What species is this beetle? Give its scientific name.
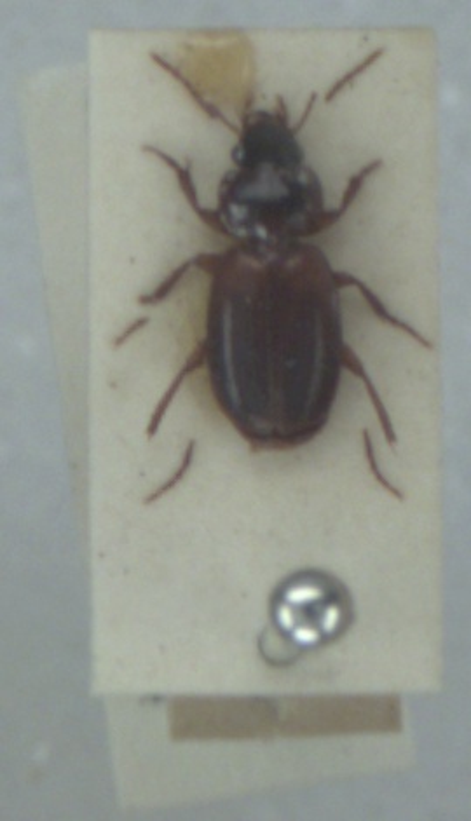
Masoreus wetterhallii
